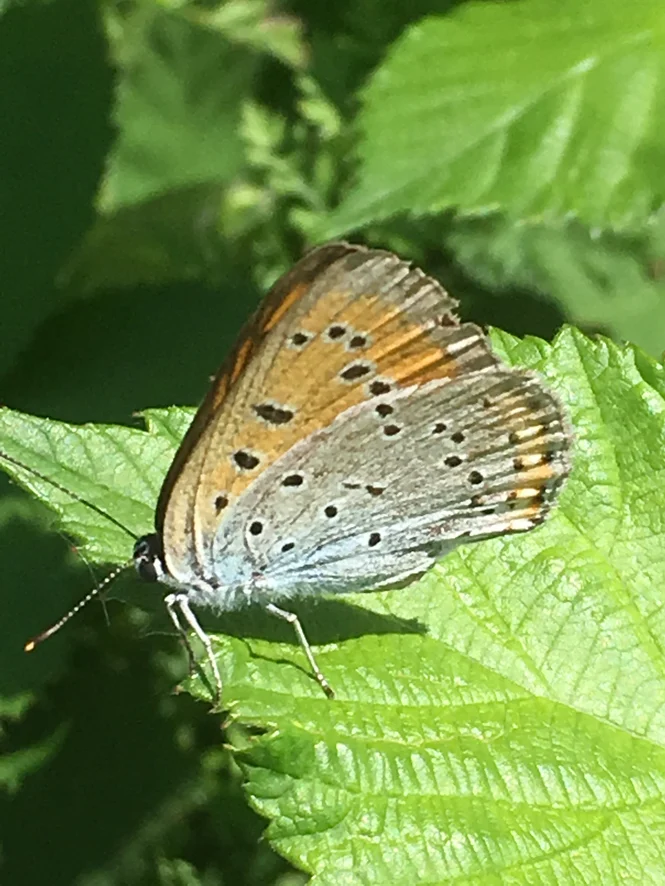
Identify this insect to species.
Lycaena dispar
